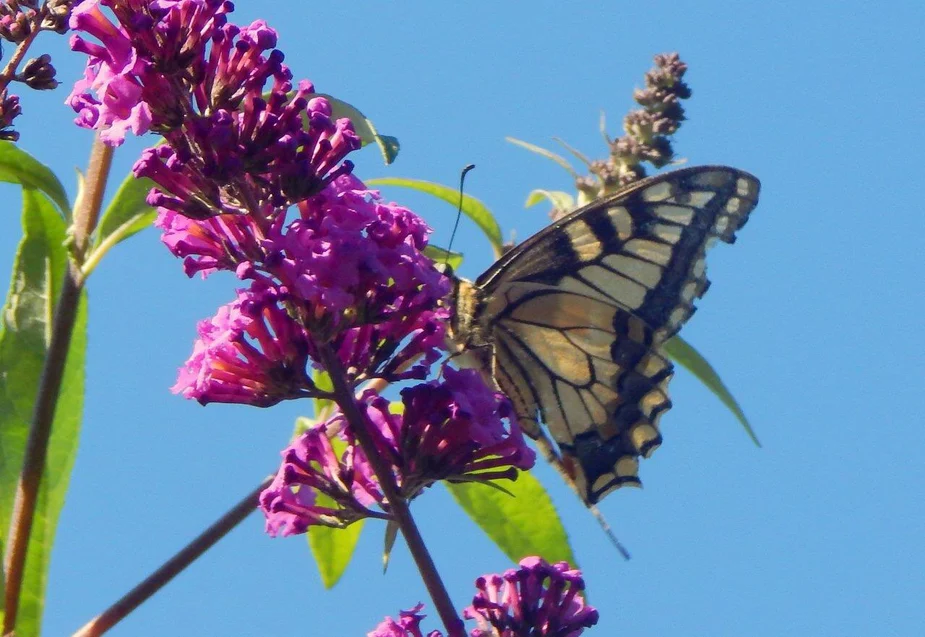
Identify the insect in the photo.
Papilio machaon
